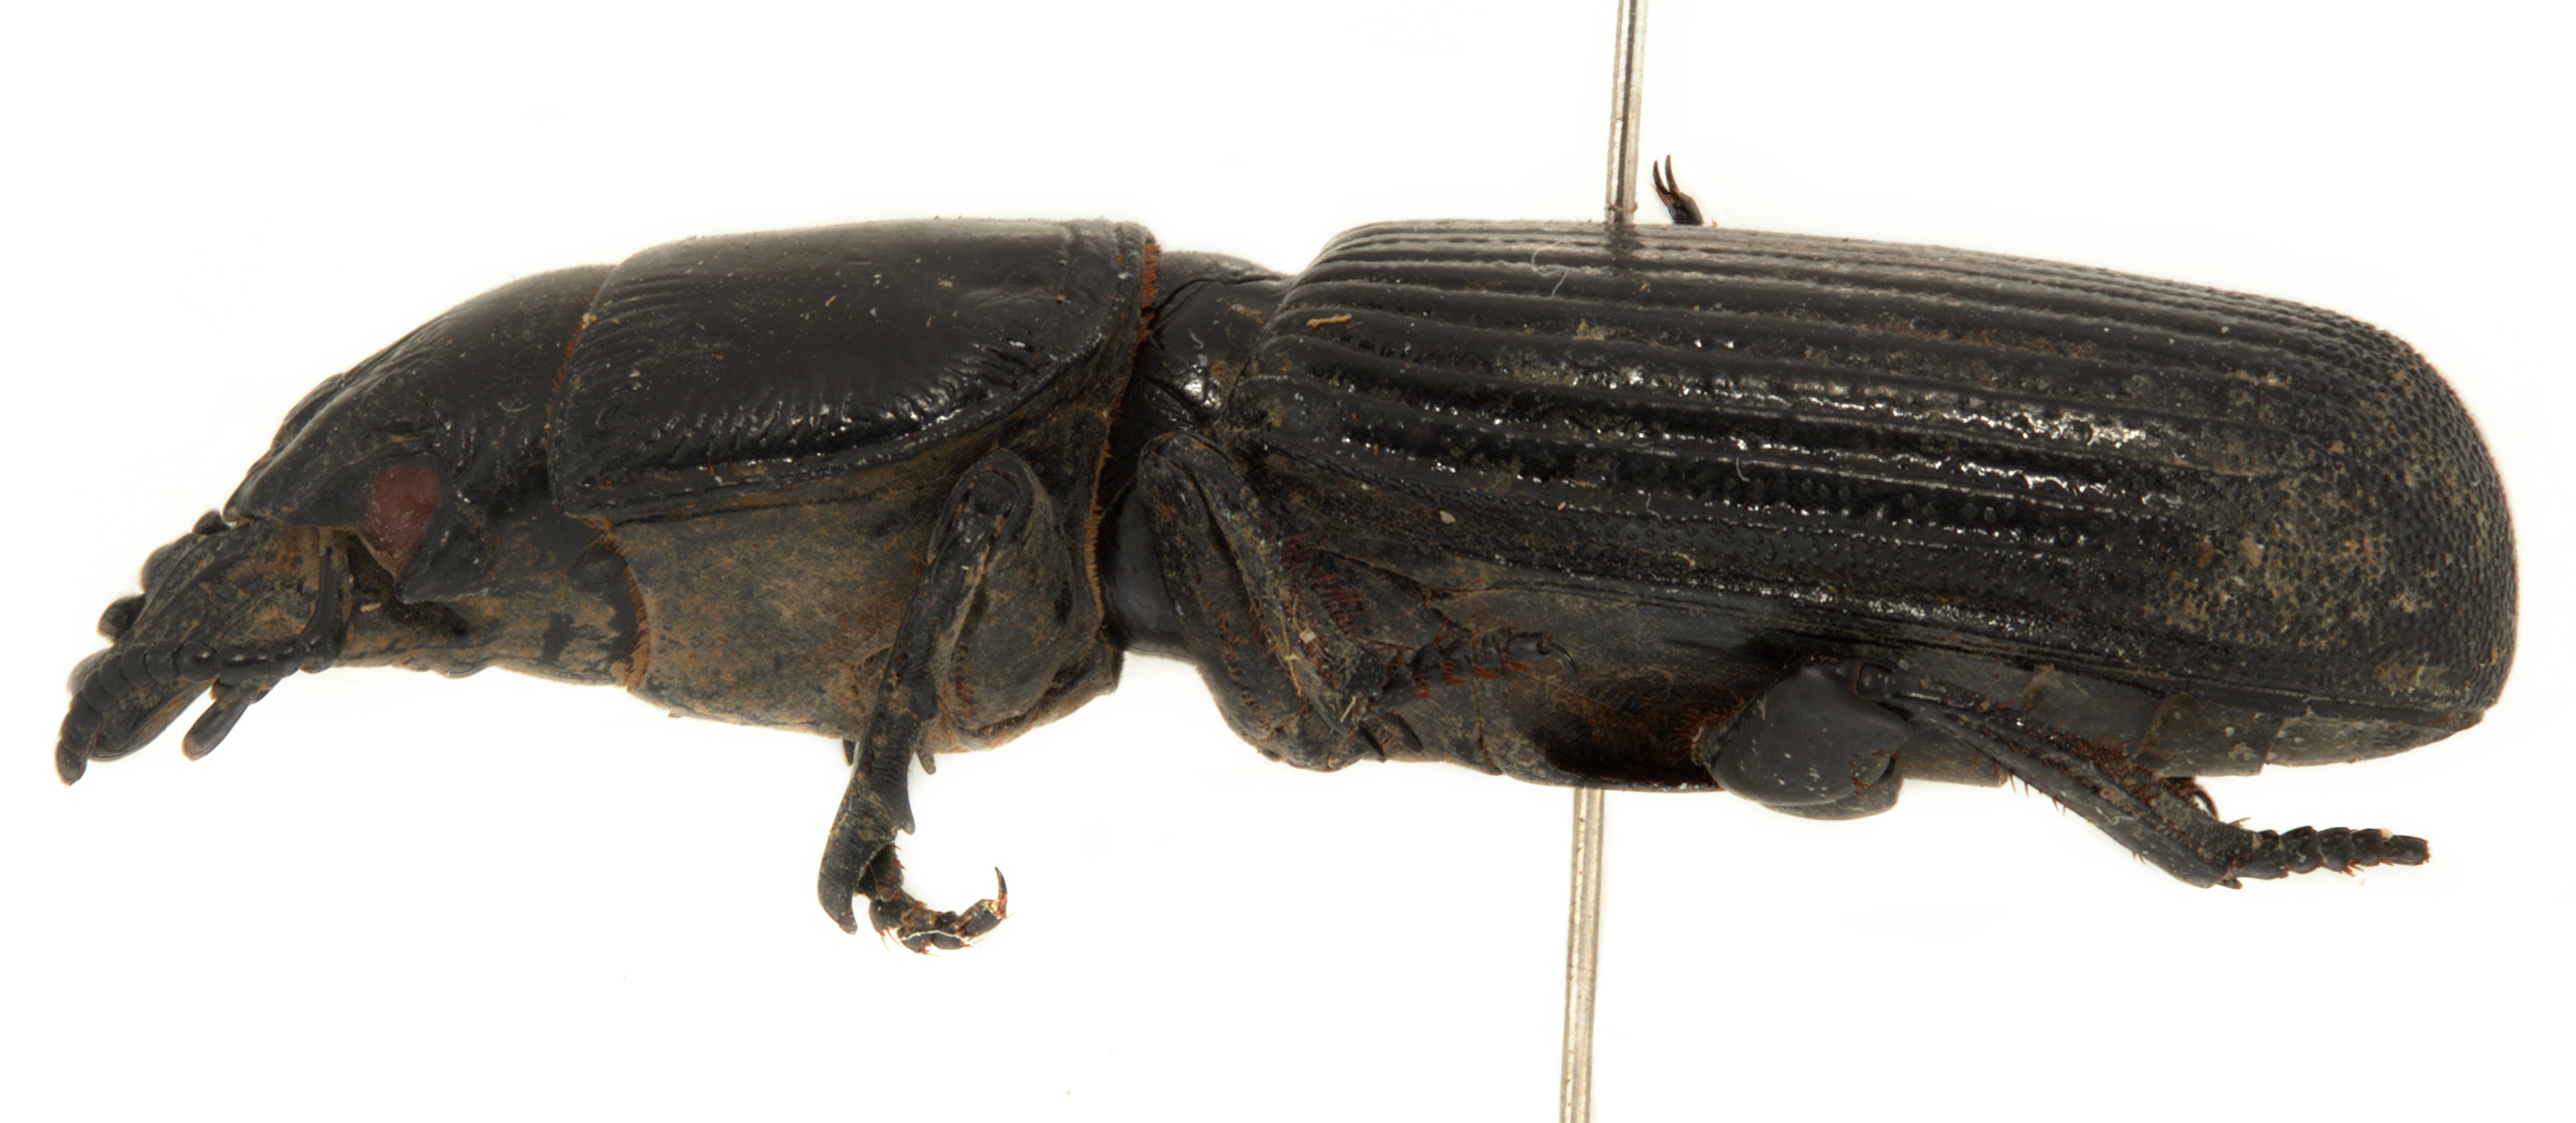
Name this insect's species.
Passalidius fortipes
